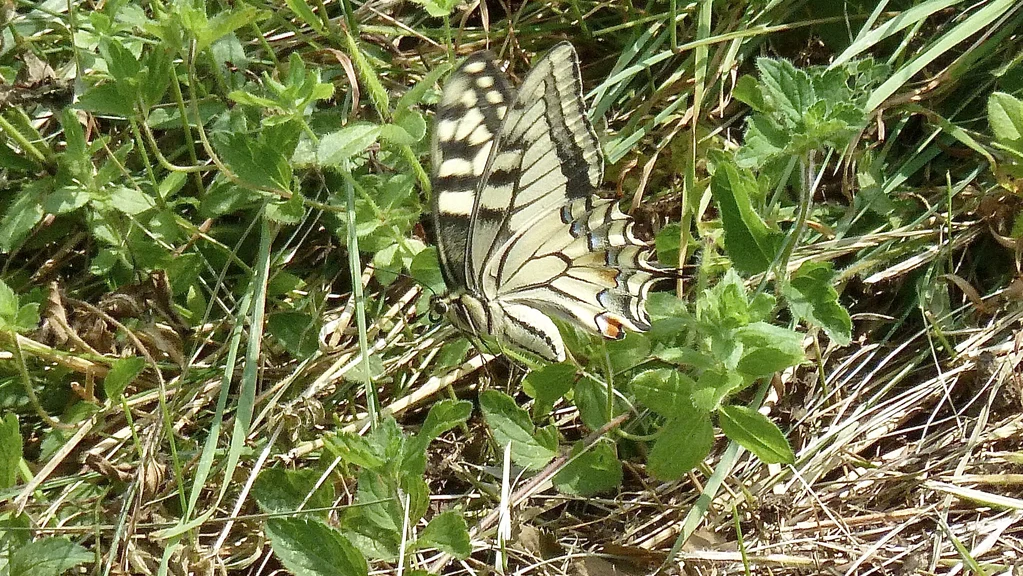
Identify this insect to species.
Papilio machaon
